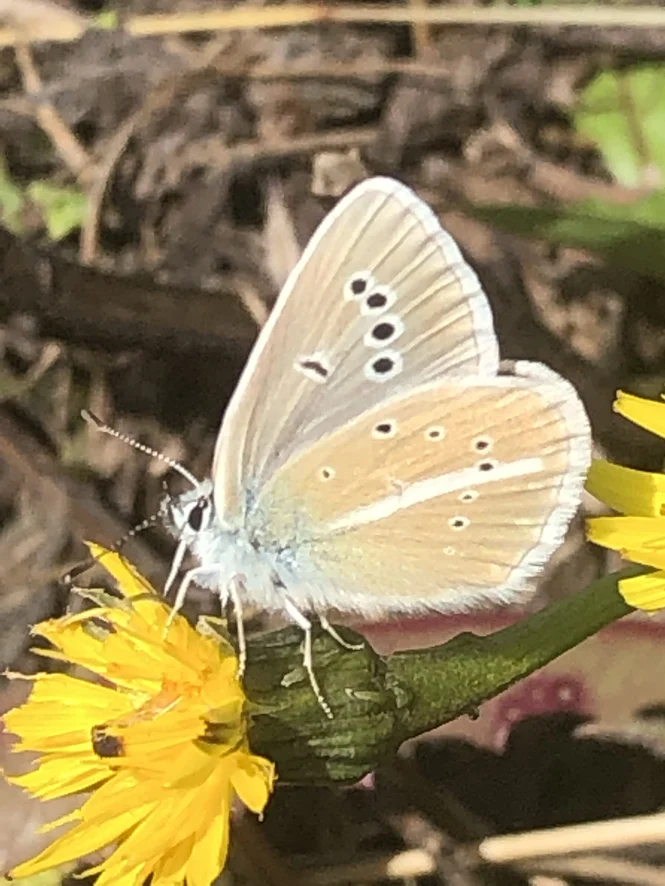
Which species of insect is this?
Polyommatus damon (also Agrodiaetus damon)
